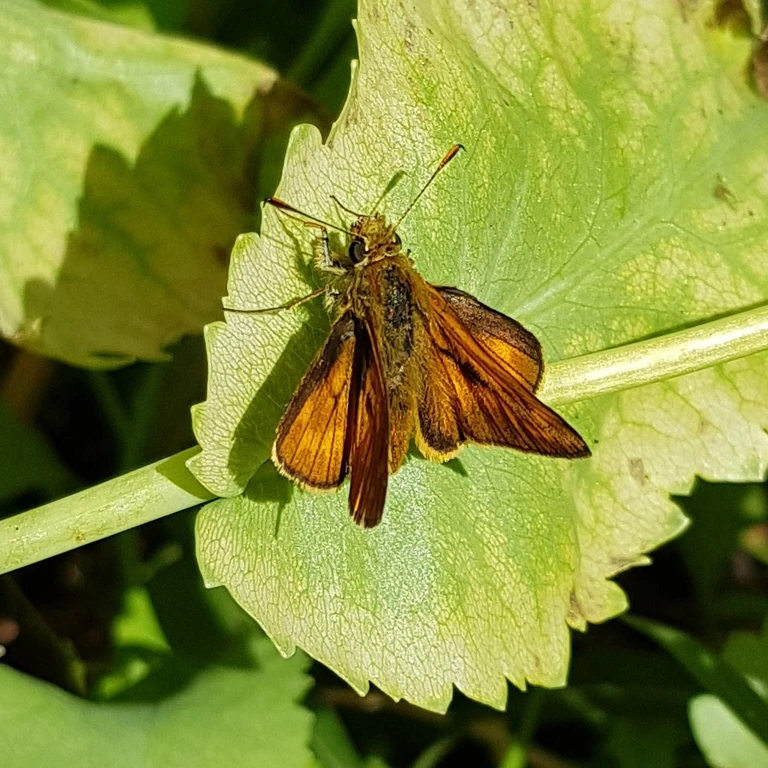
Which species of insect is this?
Ochlodes sylvanus (also Ochlodes venata)
